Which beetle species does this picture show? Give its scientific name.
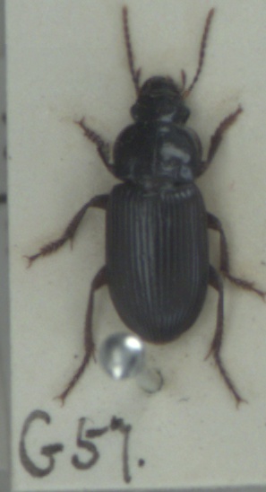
Harpalus rufipalpis
